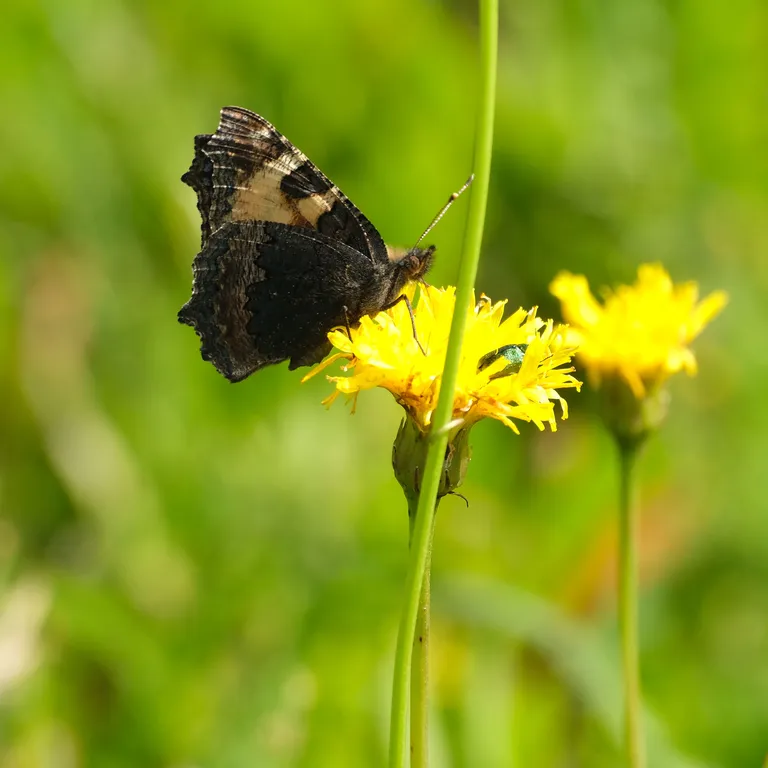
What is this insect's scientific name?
Aglais urticae
